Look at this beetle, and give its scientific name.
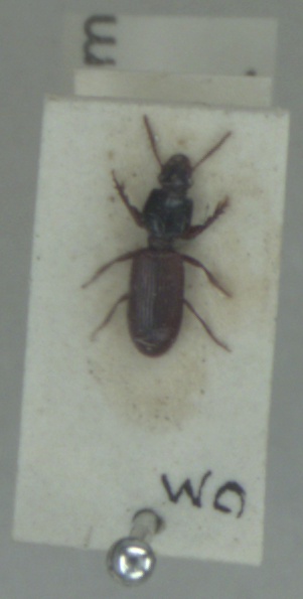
Clivina collaris
